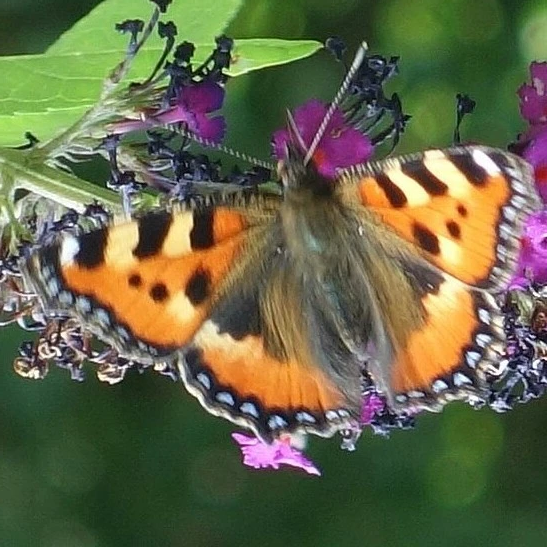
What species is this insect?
Aglais urticae
